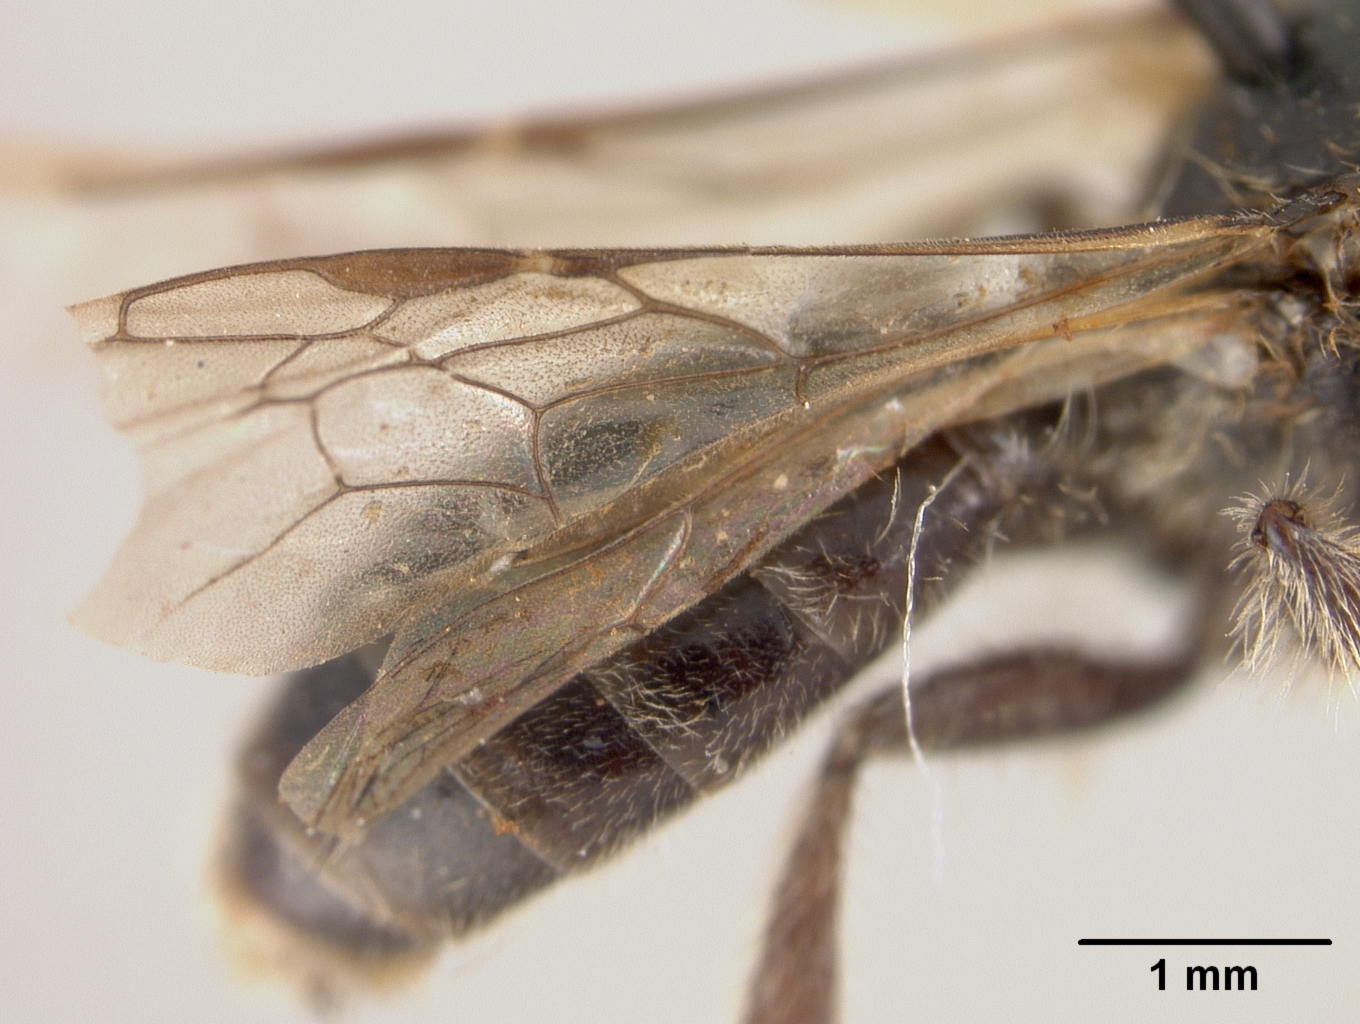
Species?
Greeleyella occidentalis
